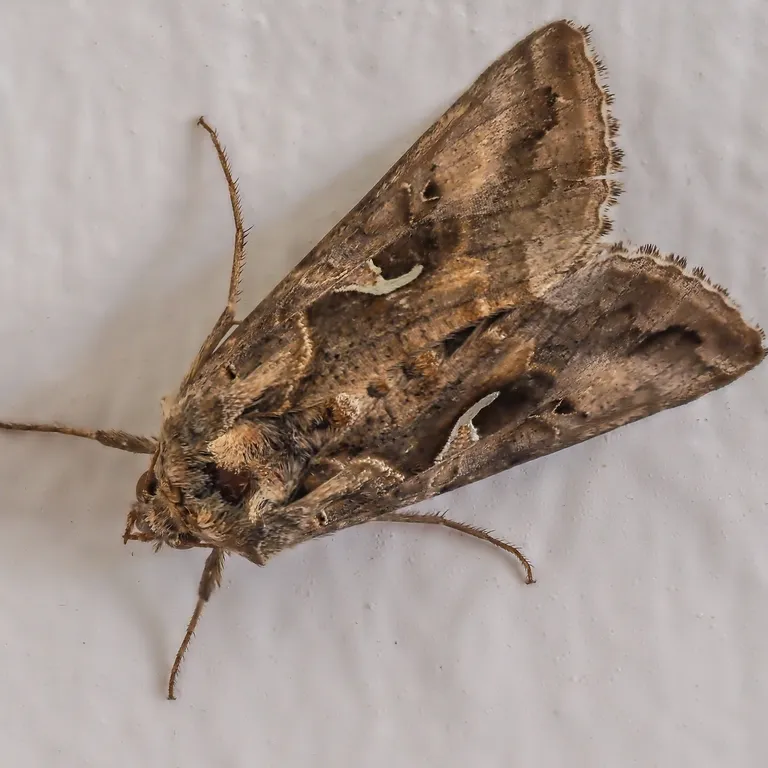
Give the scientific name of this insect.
Autographa gamma
